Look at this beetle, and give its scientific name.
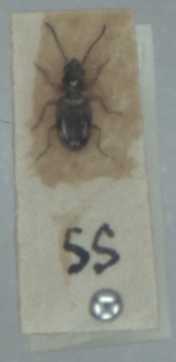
Bembidion articulatum
